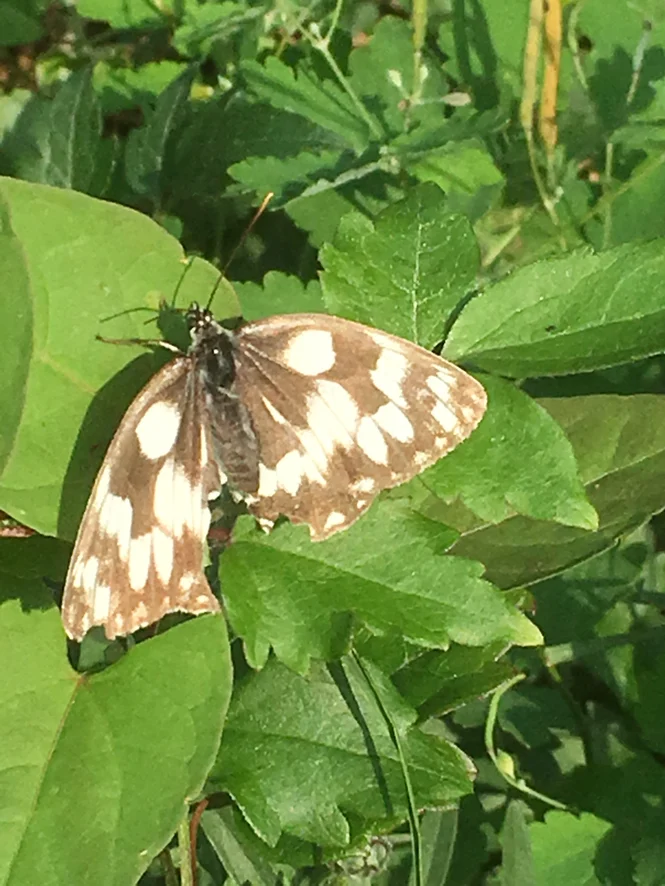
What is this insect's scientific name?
Melanargia galathea
